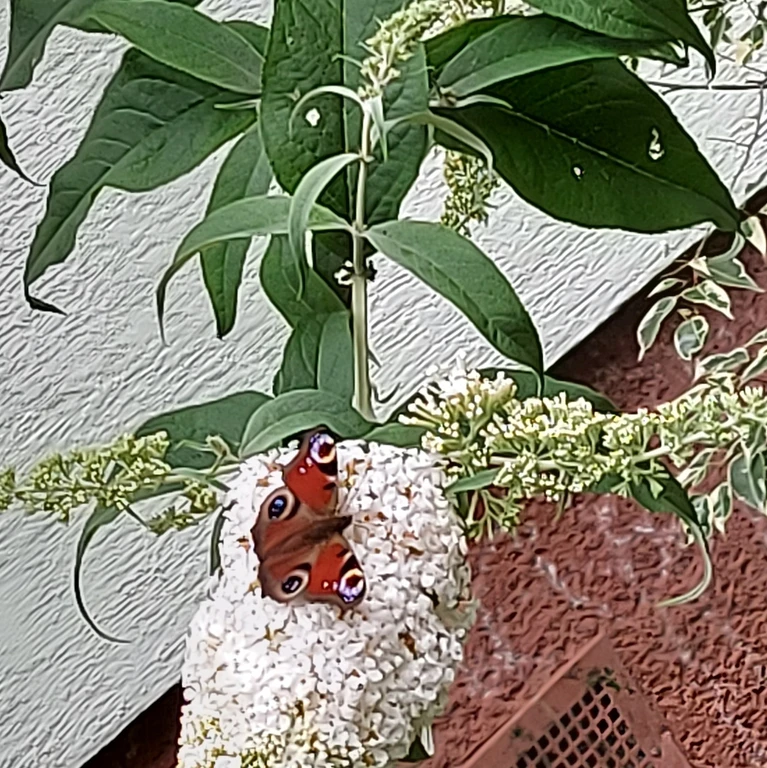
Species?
Aglais io
